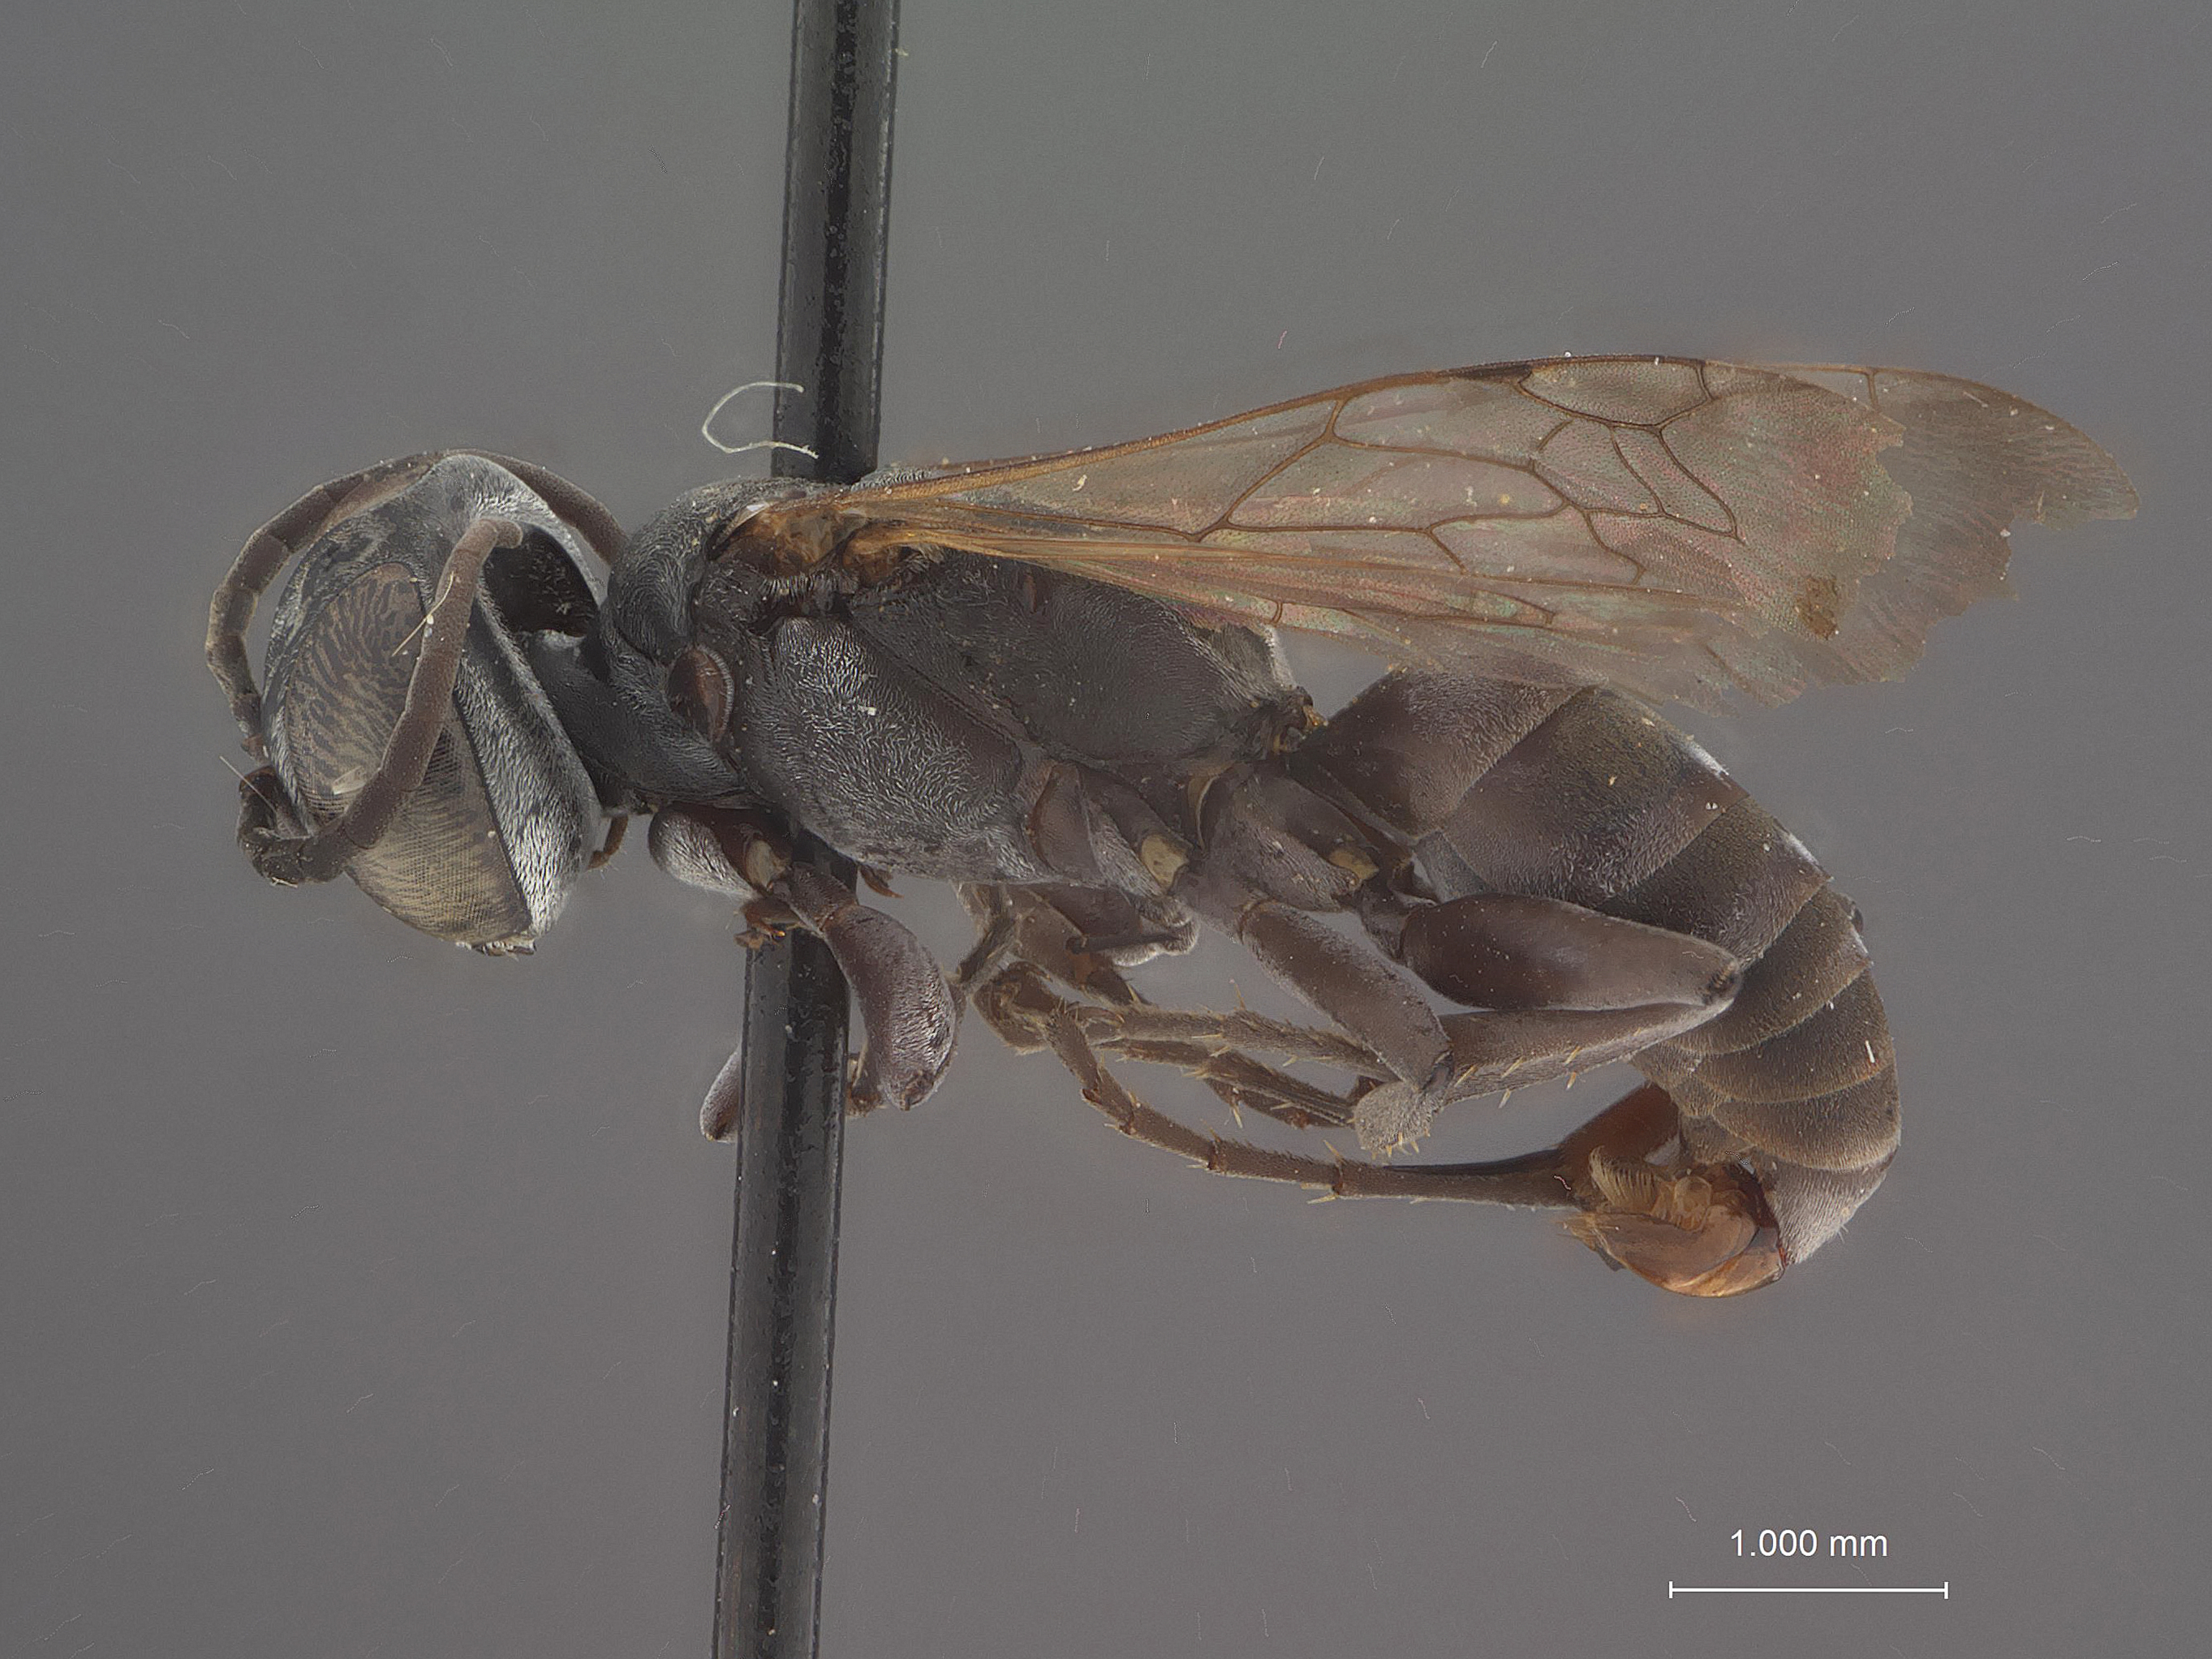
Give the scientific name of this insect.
Liris similis
